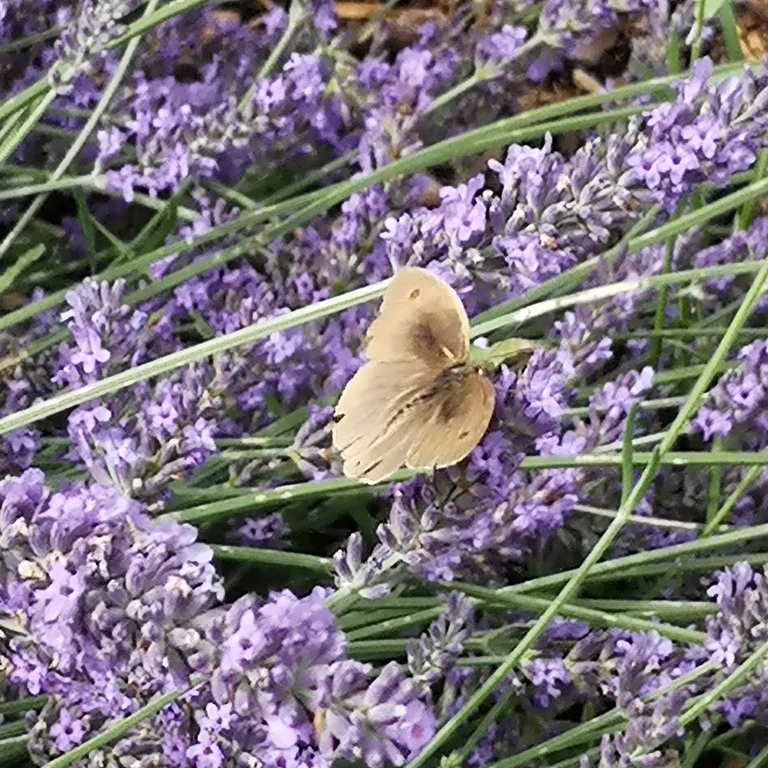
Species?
Maniola jurtina
